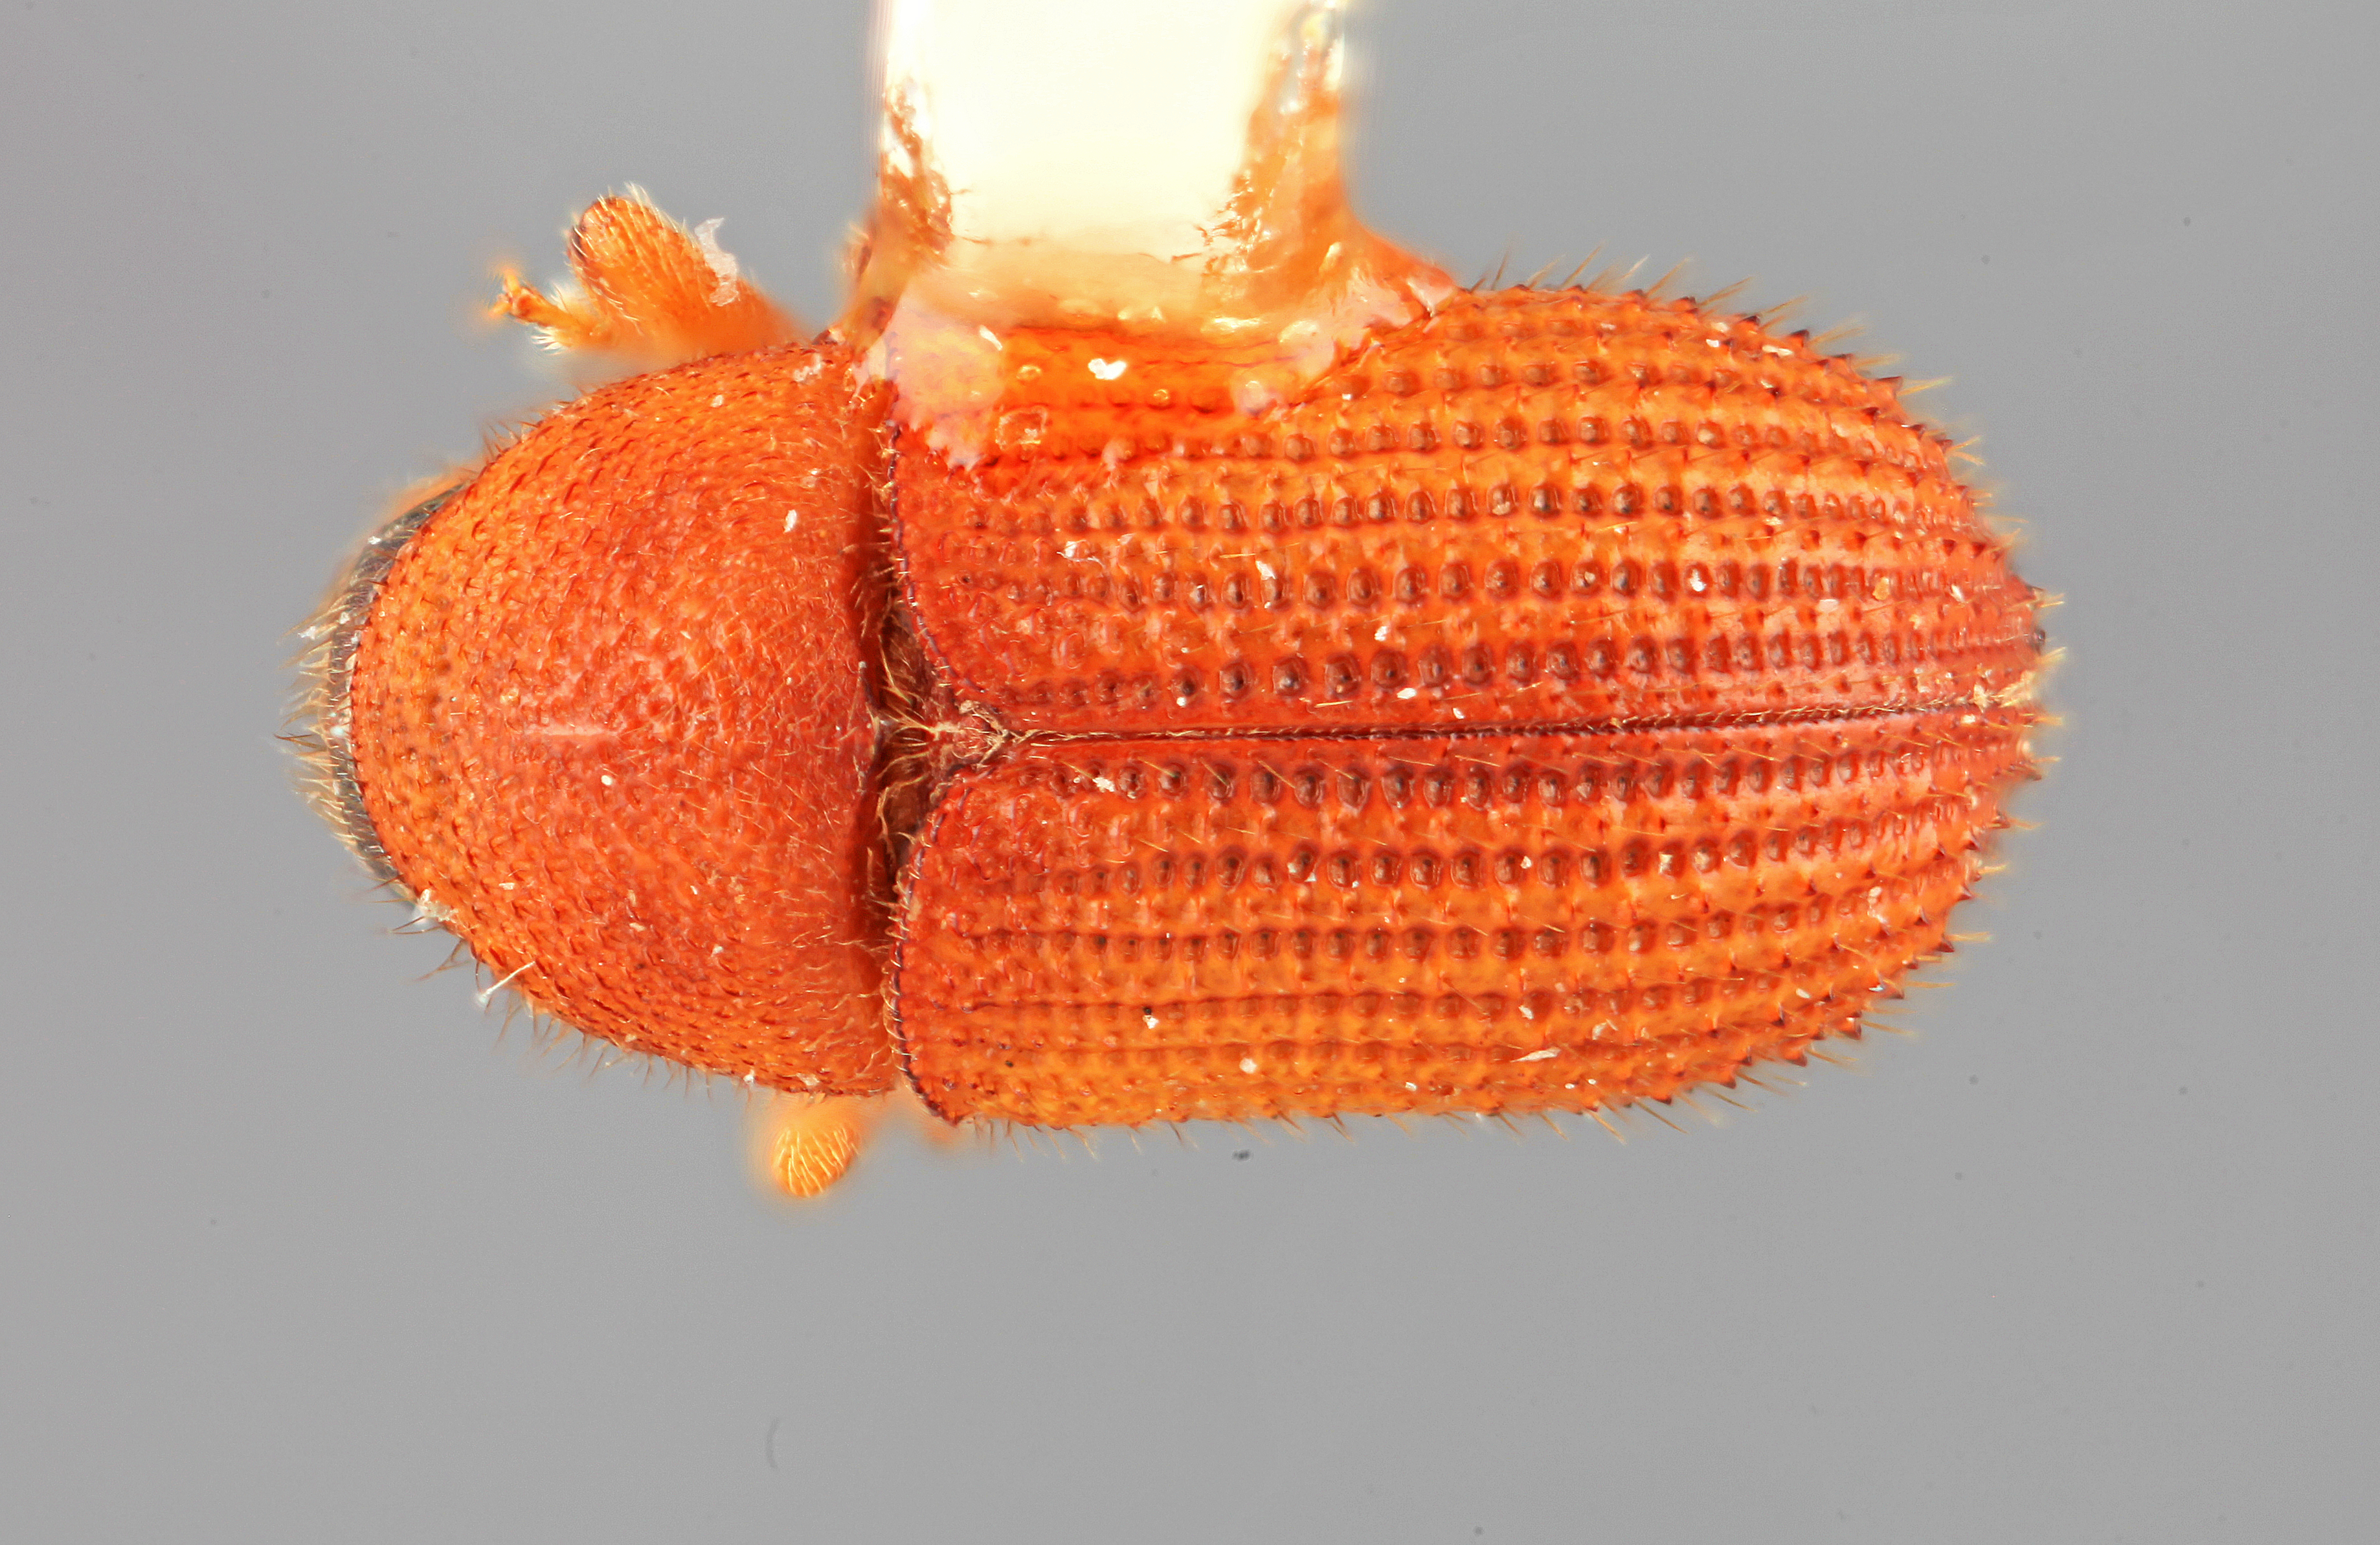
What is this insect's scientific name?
Phloeotribus amplus
